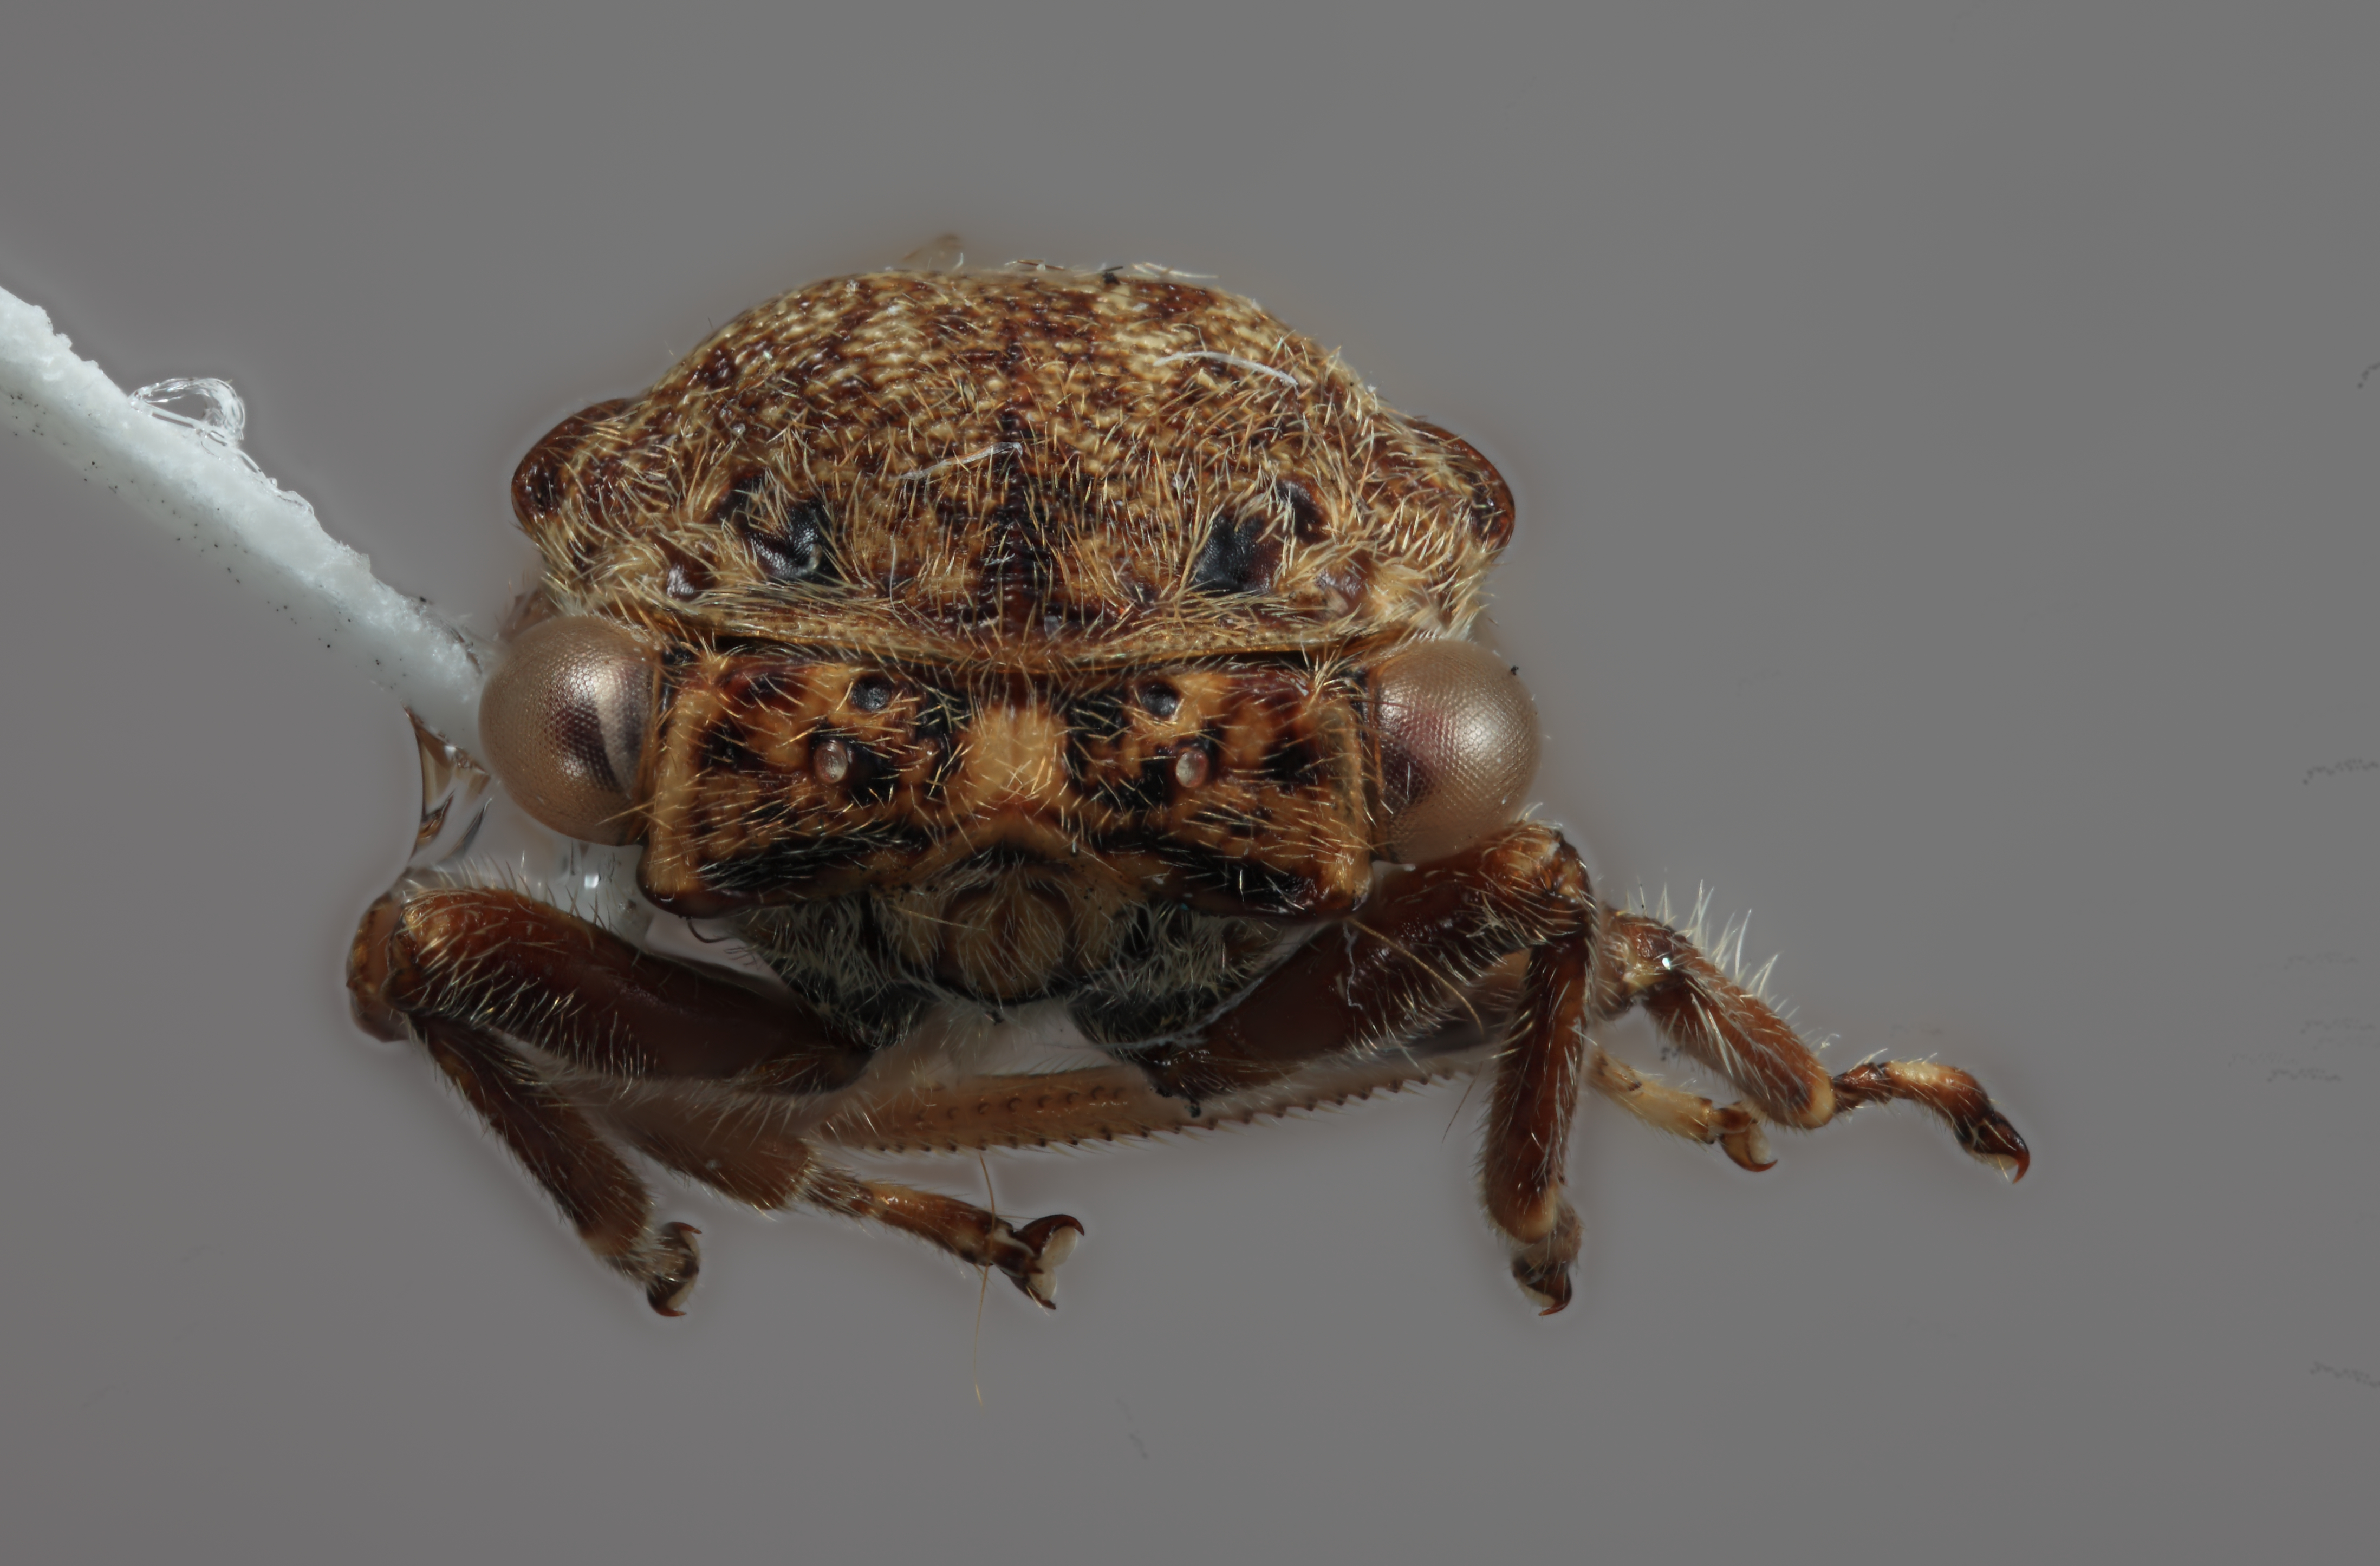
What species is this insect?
Nicomia harenosa
